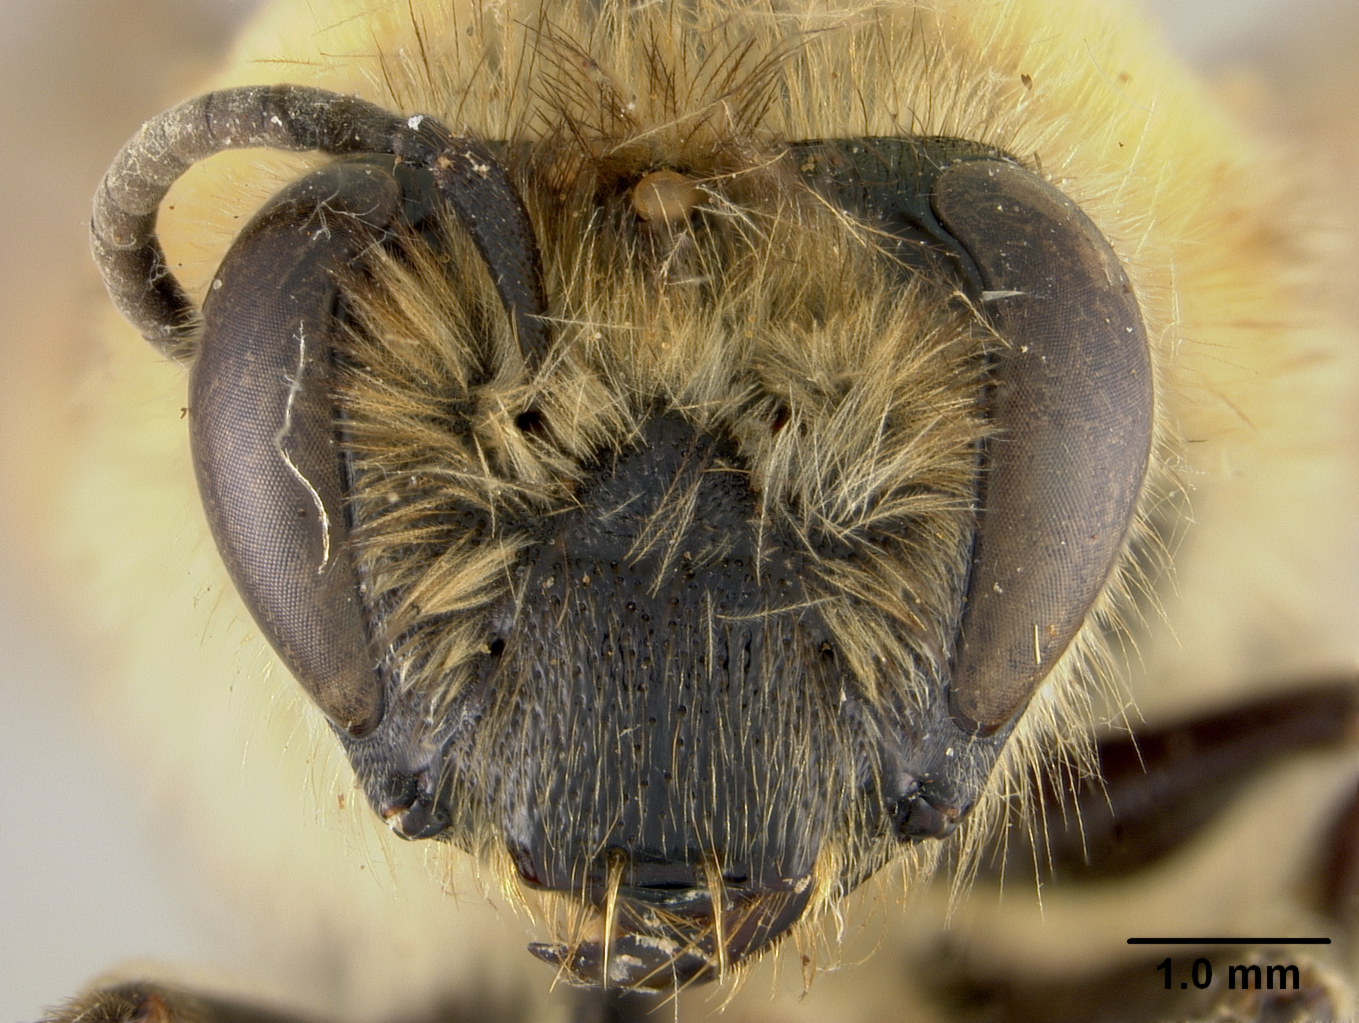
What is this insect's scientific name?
Colletes gigas
